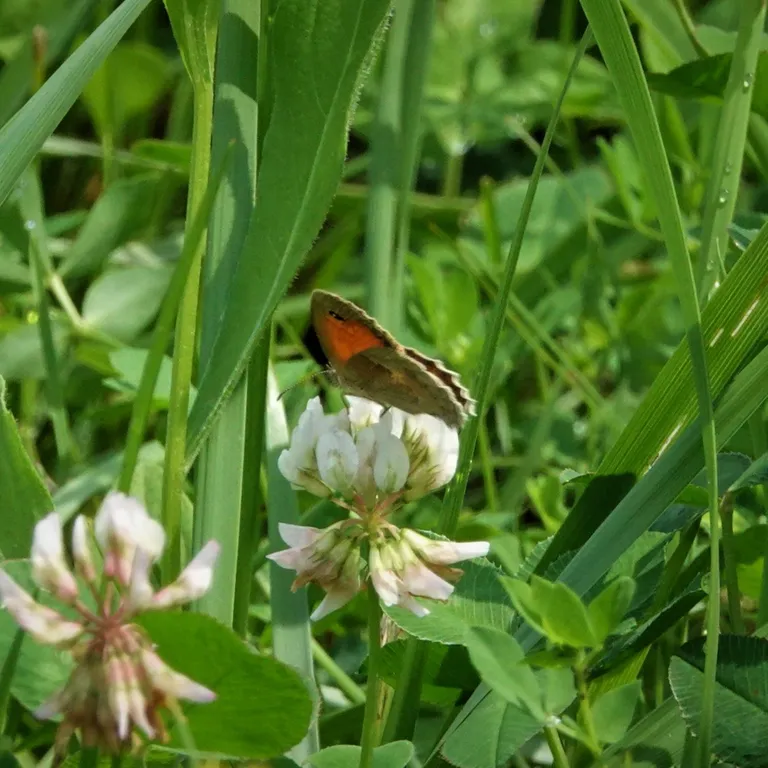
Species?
Coenonympha pamphilus
